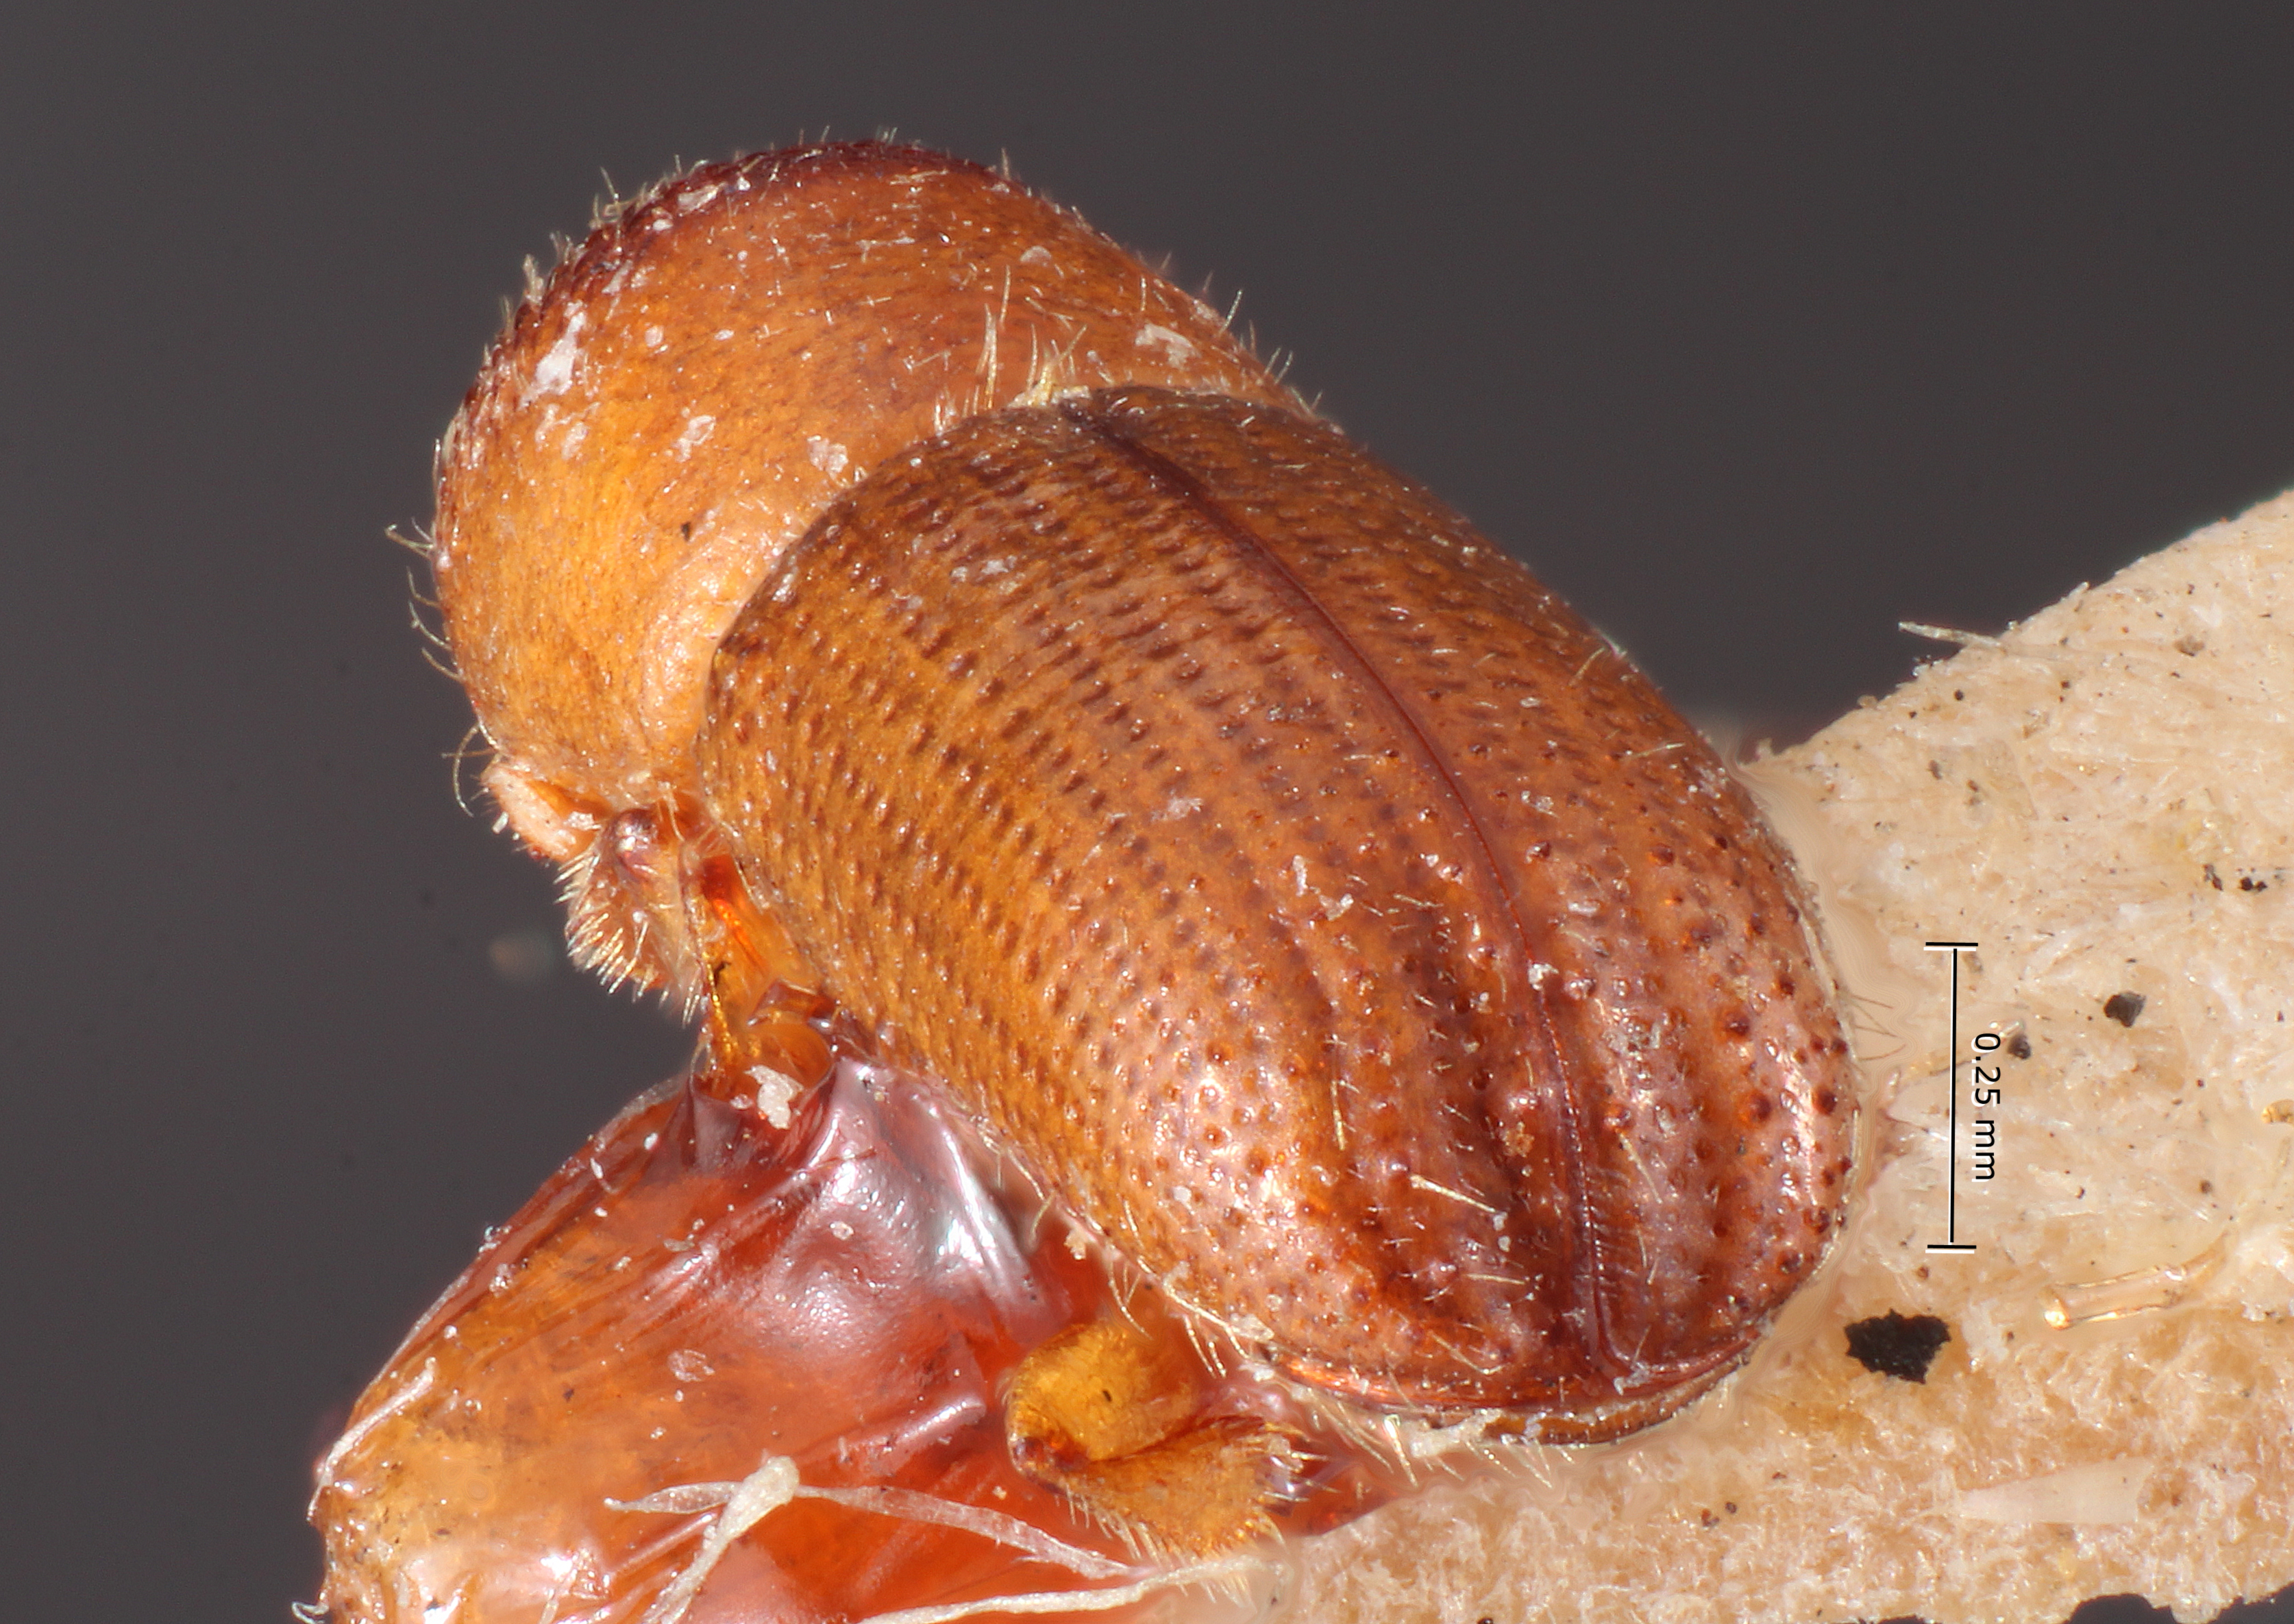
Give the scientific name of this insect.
Xyleborinus floridensis (also Xyleborus floridensis)
